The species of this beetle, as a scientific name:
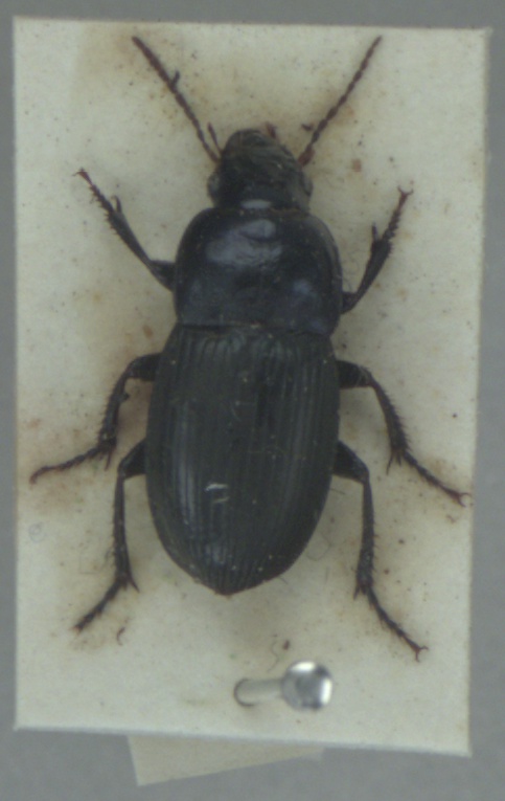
Harpalus dimidiatus
